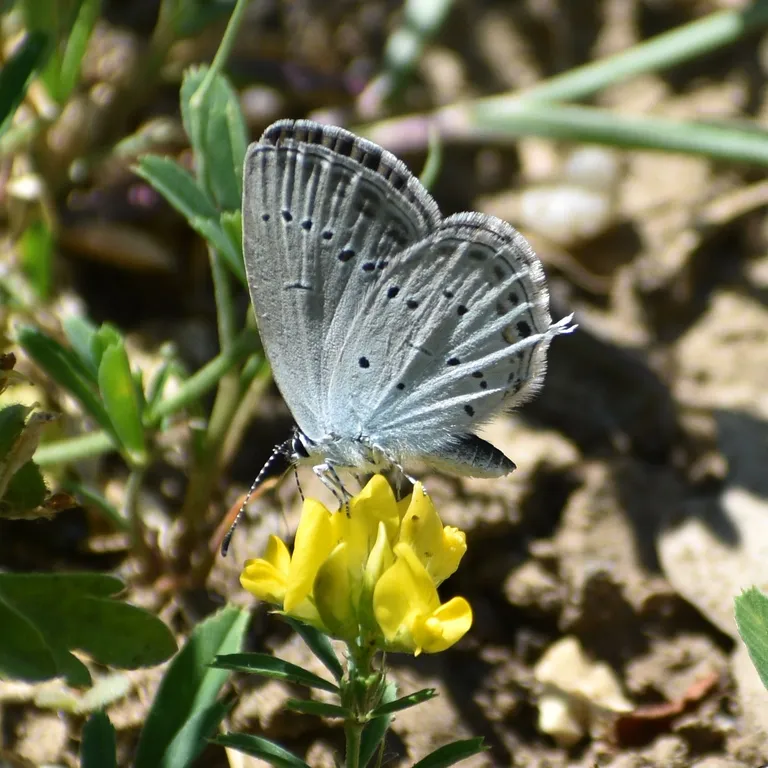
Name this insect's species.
Cupido decolorata (also Elkalyce decolorata)
